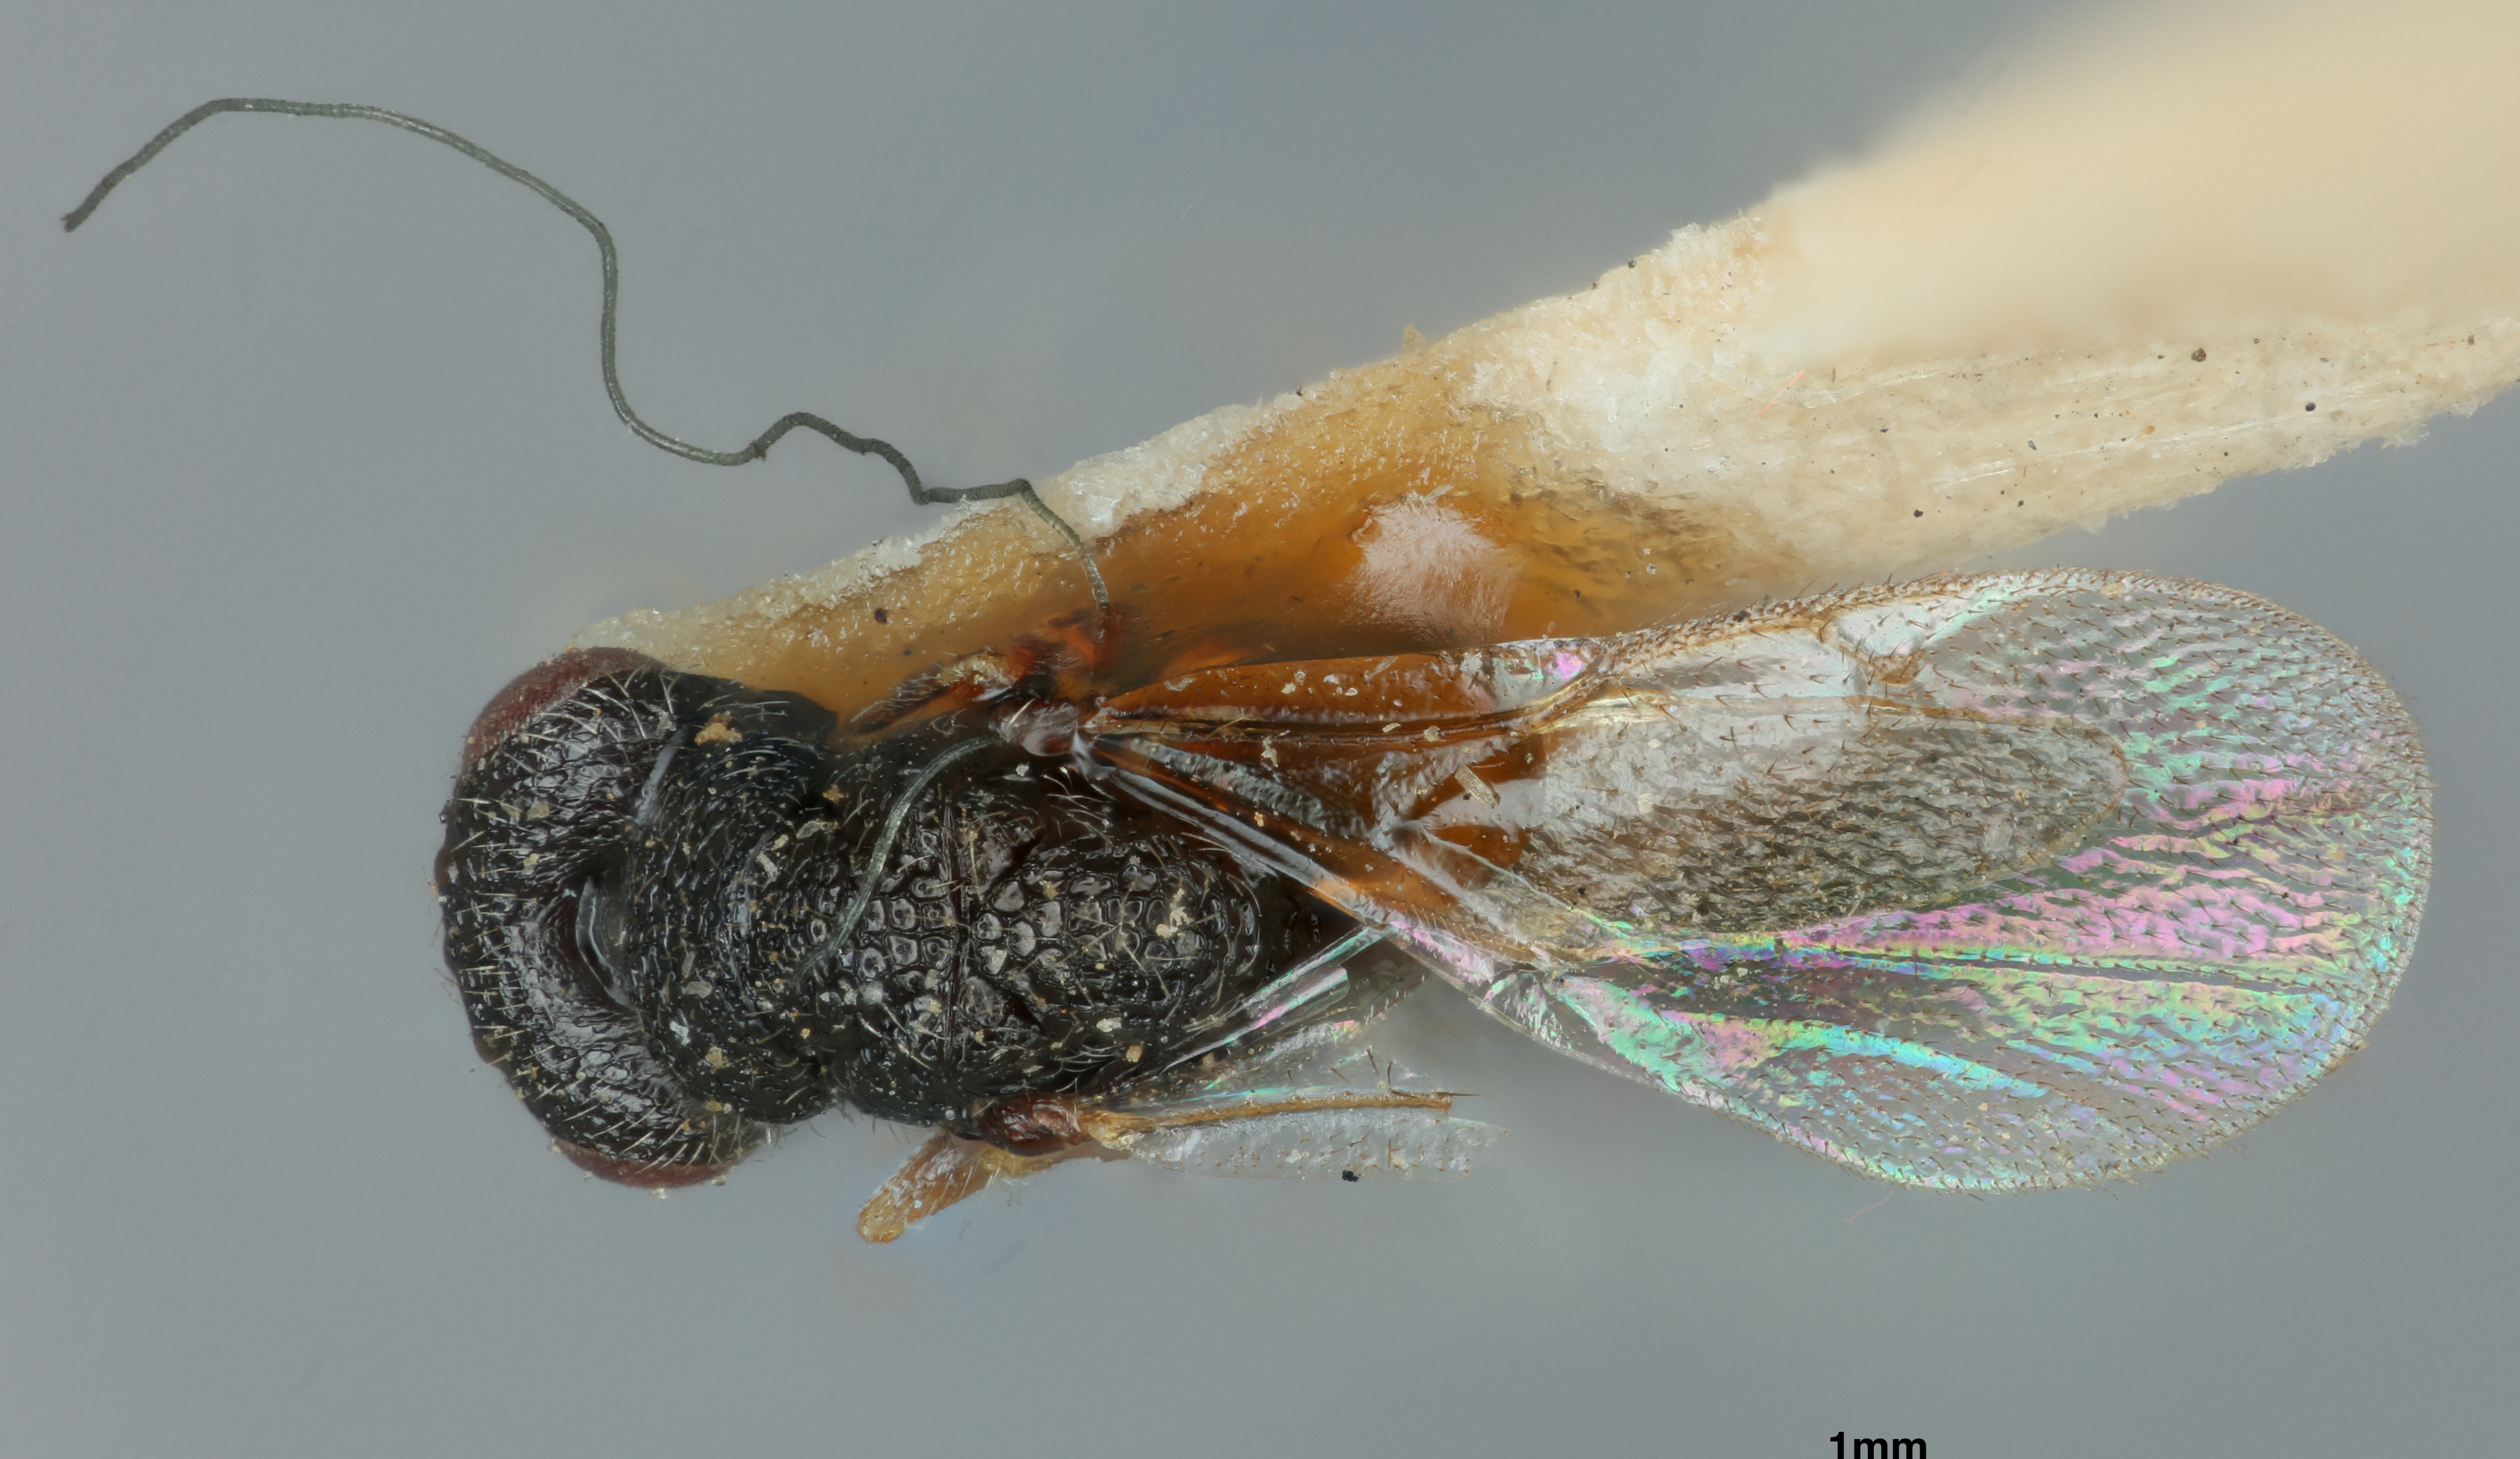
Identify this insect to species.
Eurytoma stigmi
